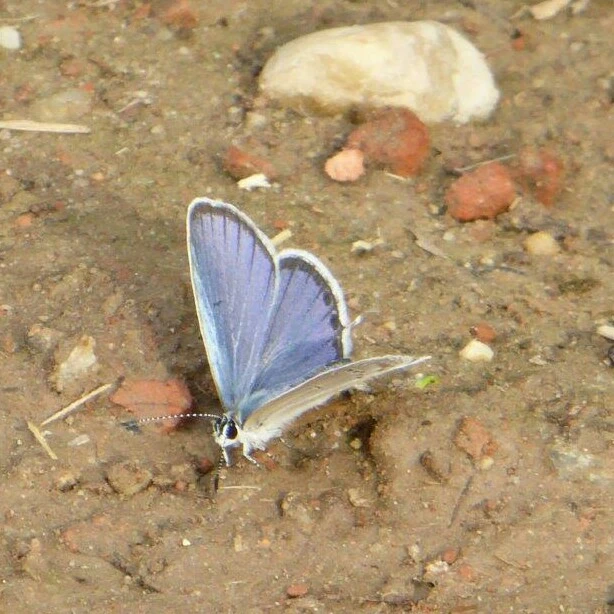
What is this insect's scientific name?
Cupido argiades (also Elkalyce argiades)
